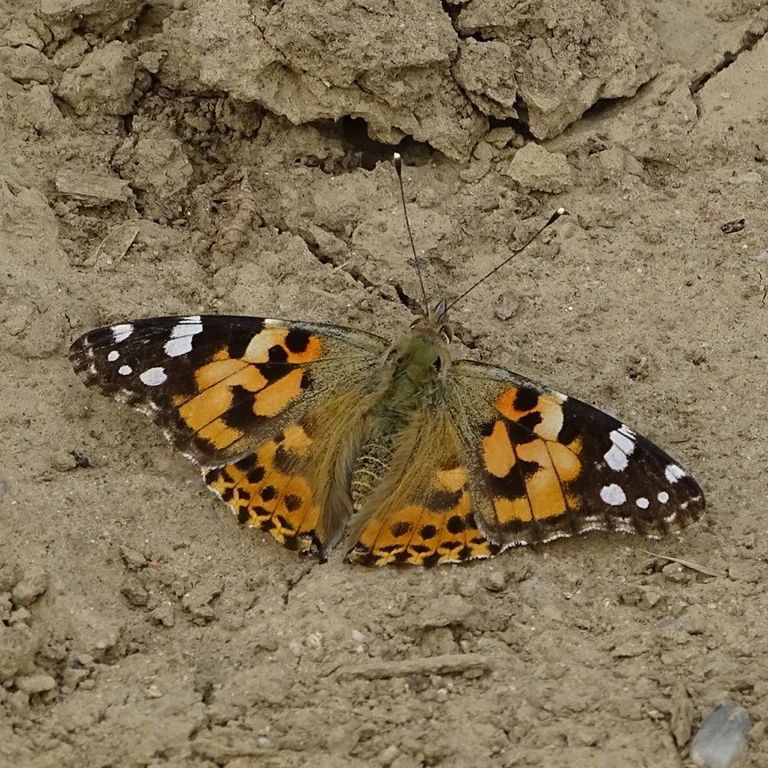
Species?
Vanessa cardui
